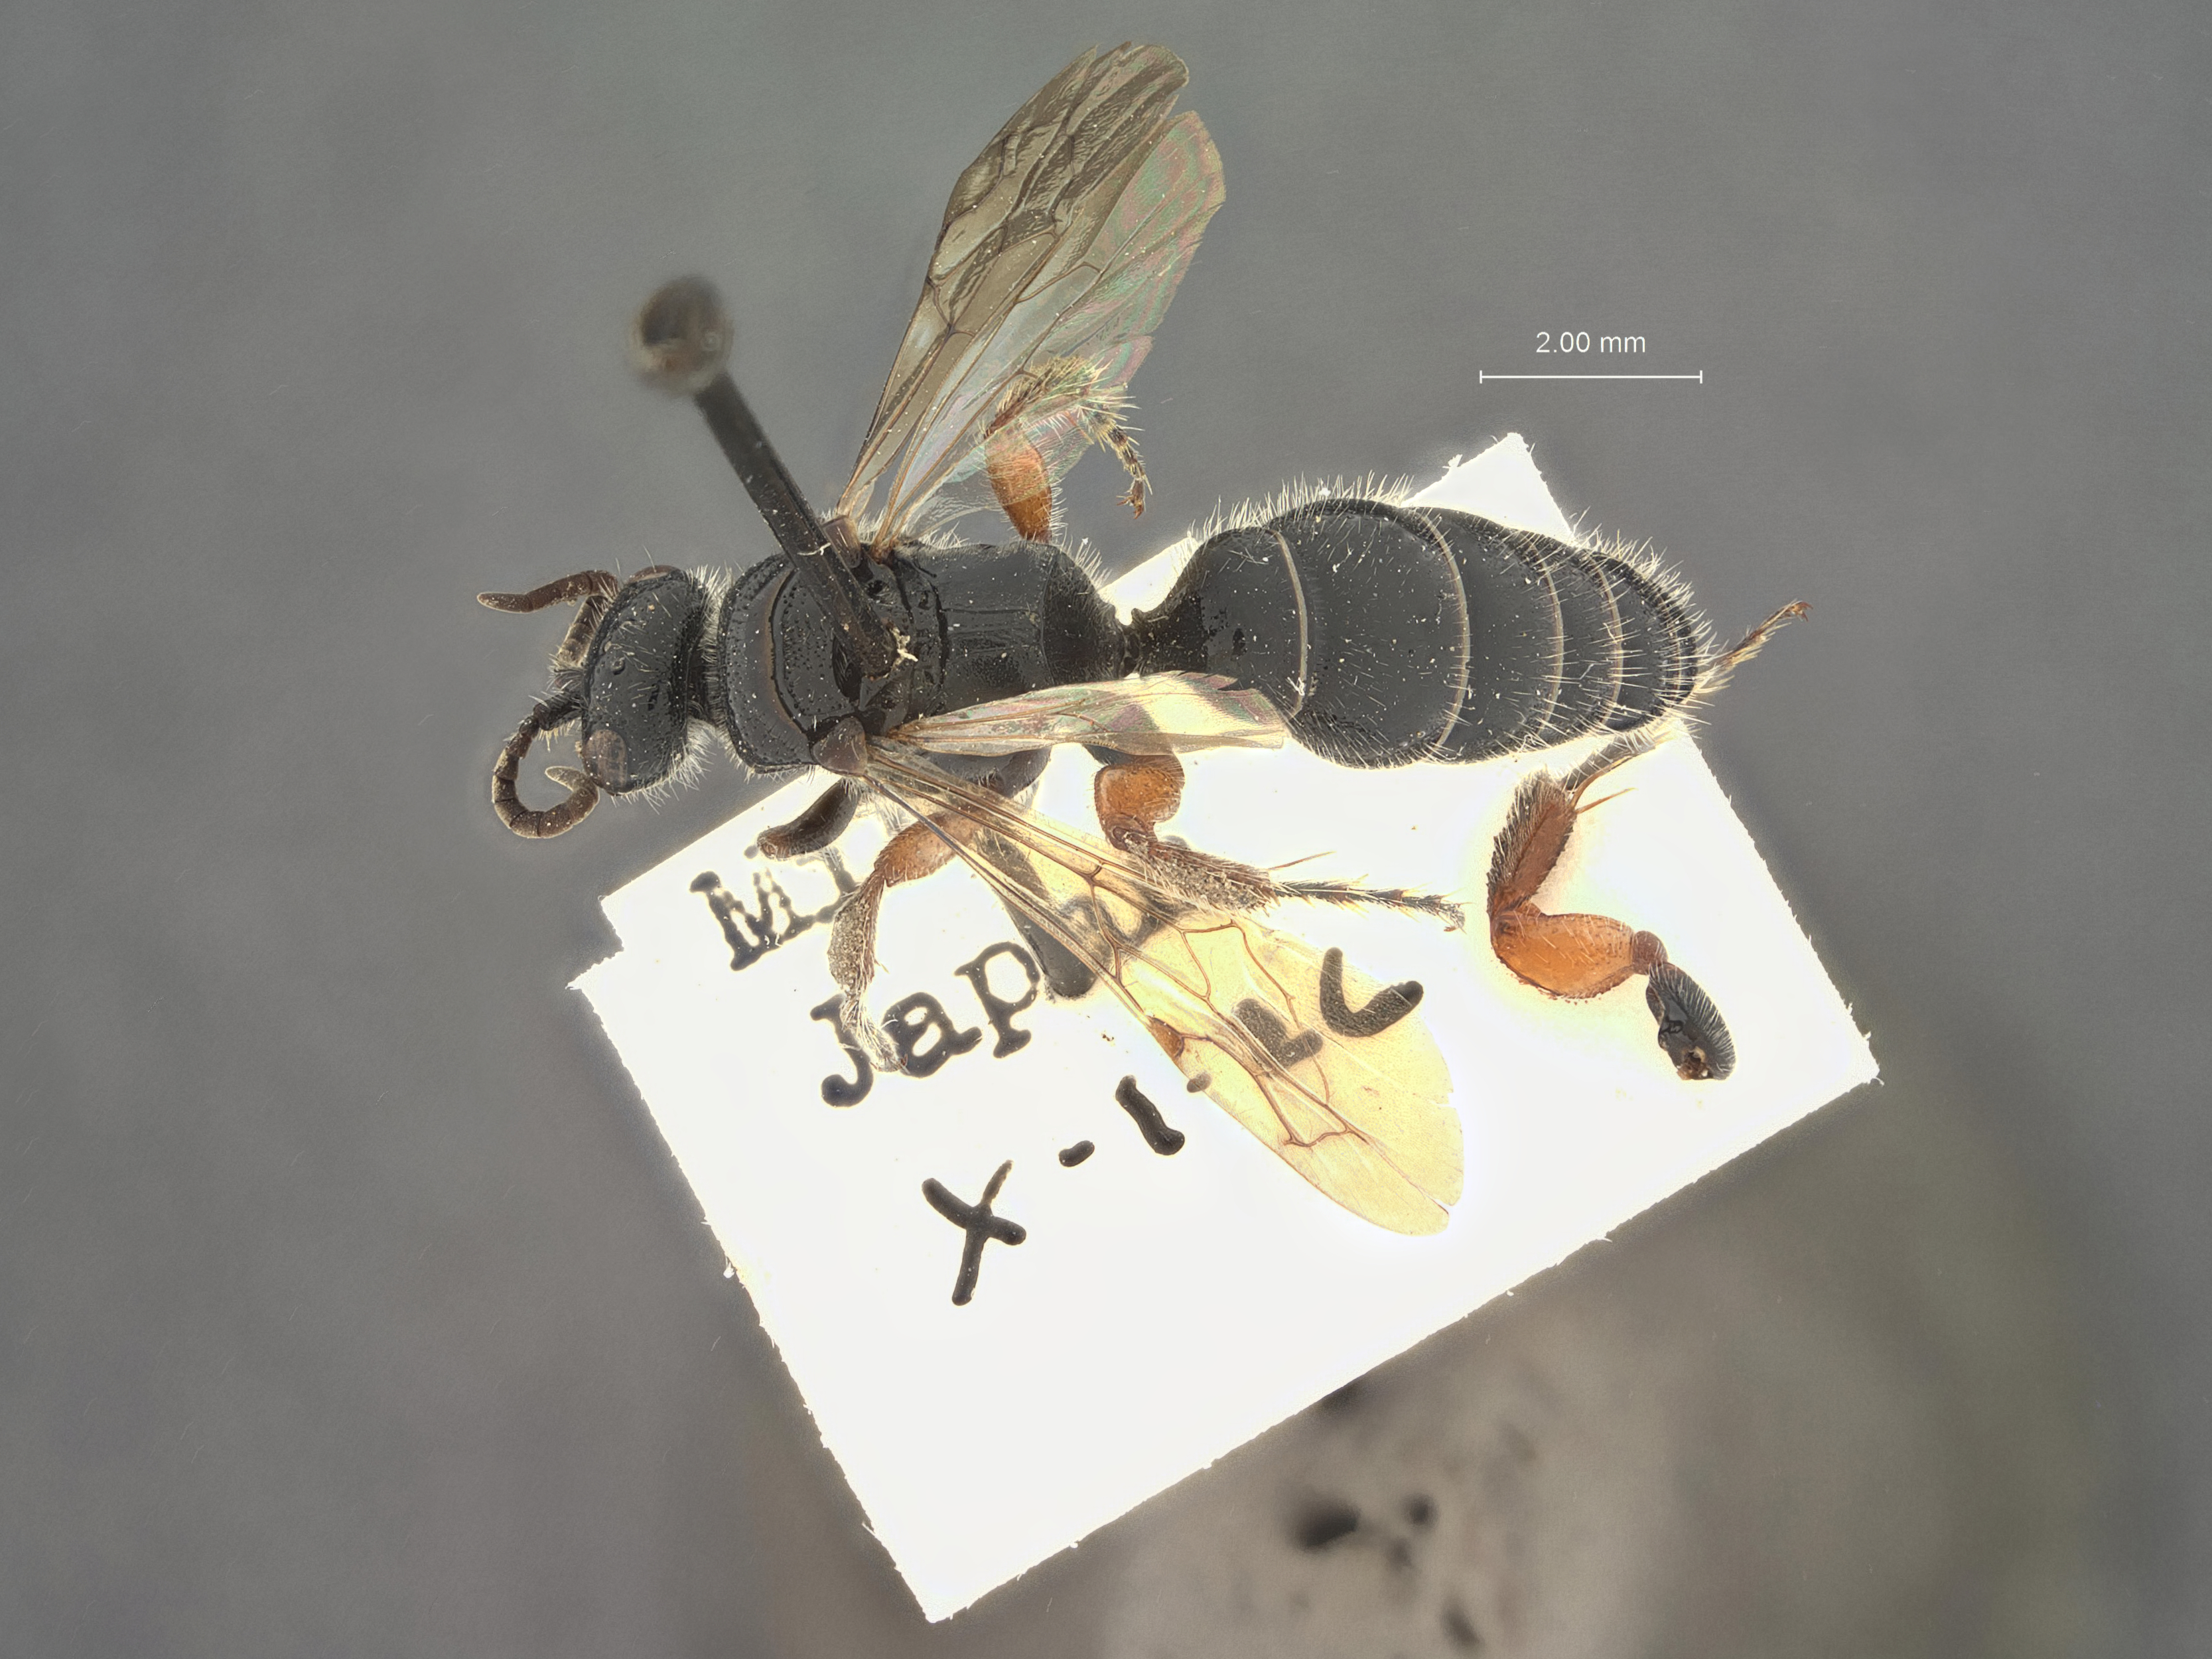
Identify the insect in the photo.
Tiphia biseulta
